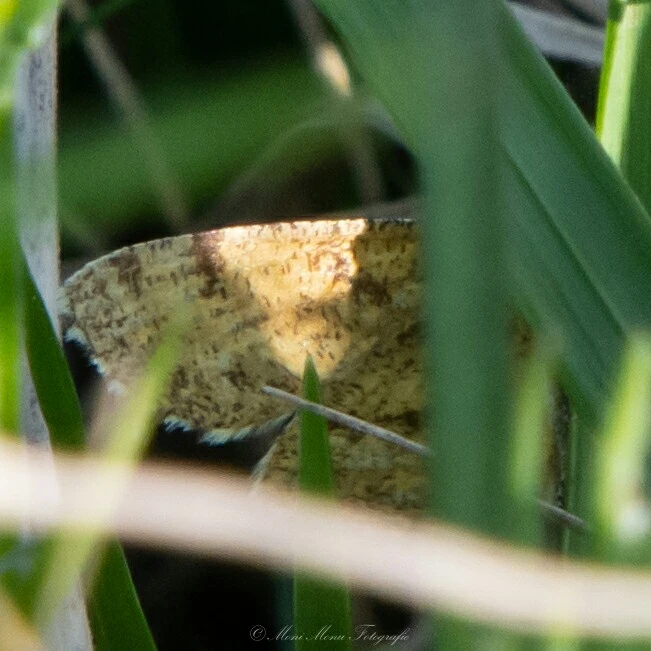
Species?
Ematurga atomaria
